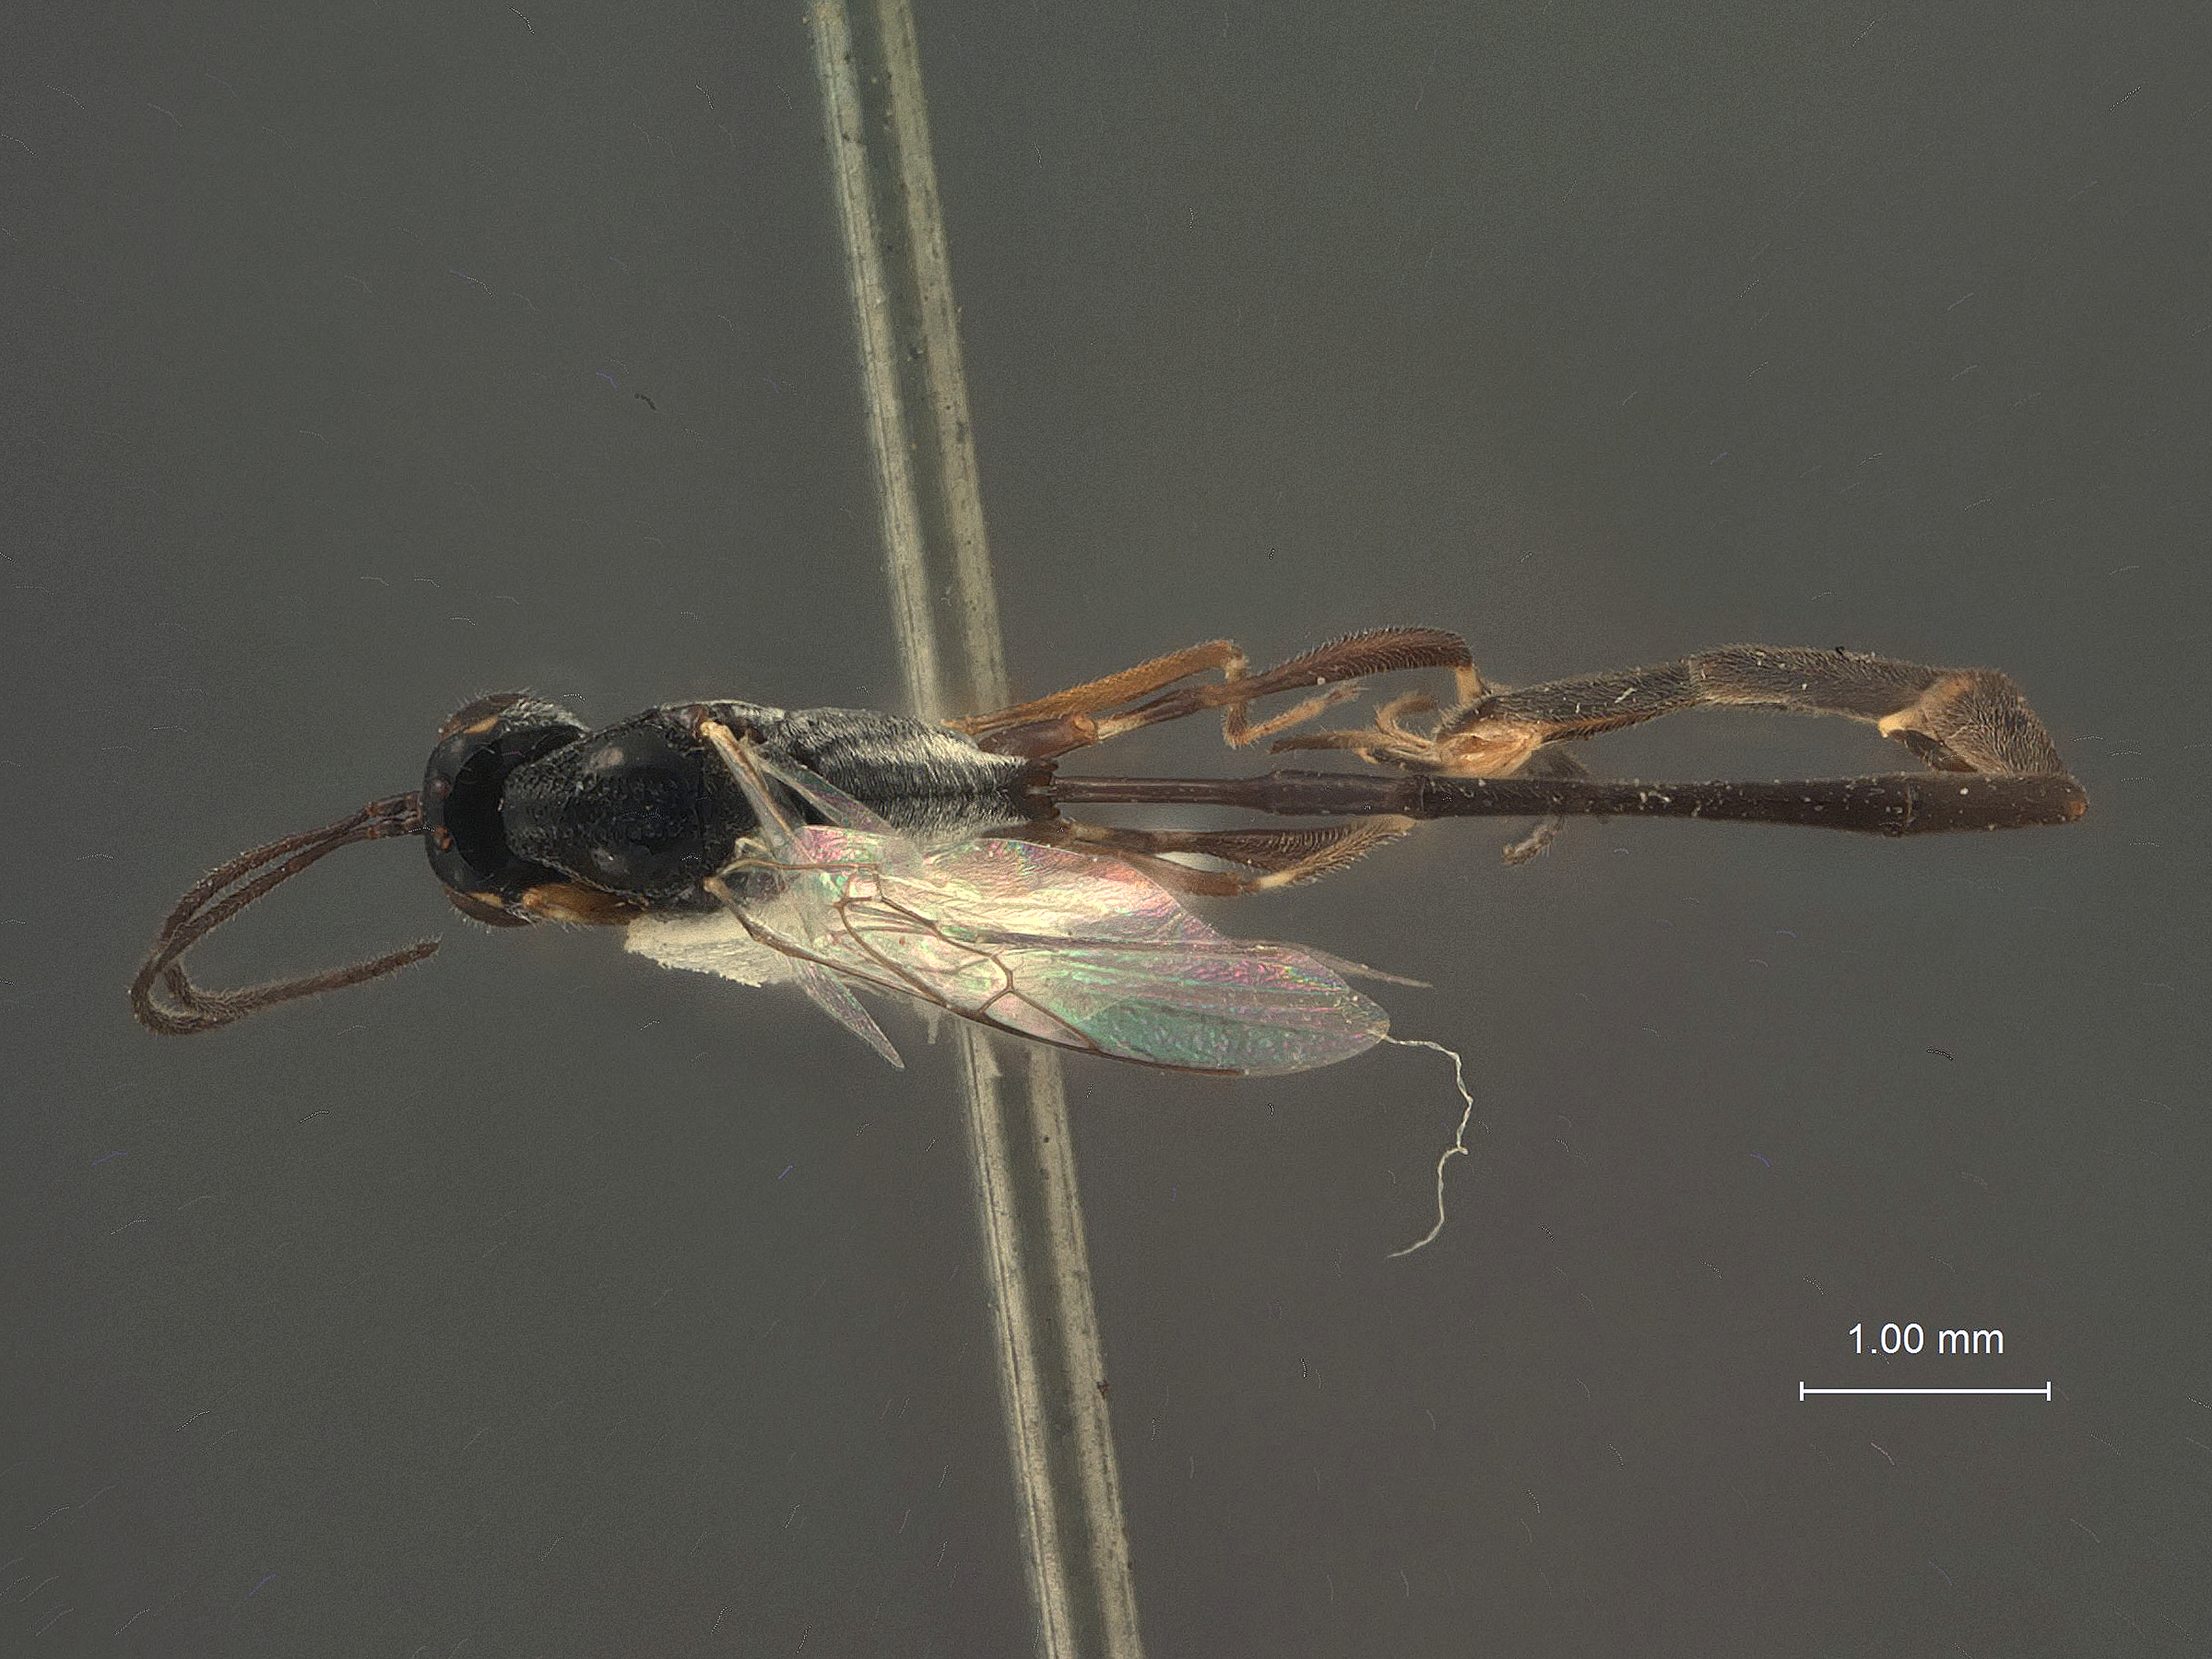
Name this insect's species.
Hymenopharsalia schwarzi
